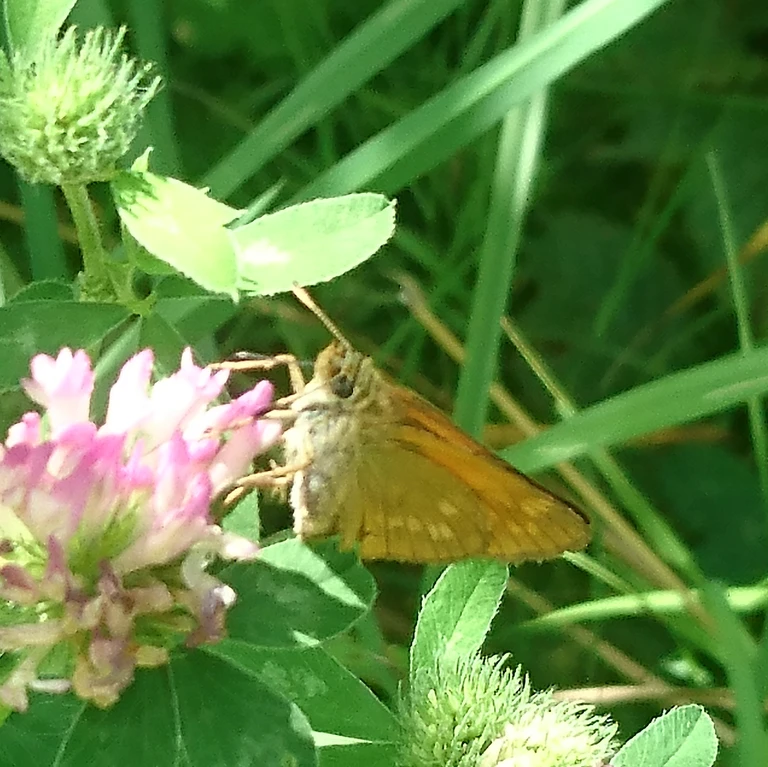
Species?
Ochlodes sylvanus (also Ochlodes venata)
